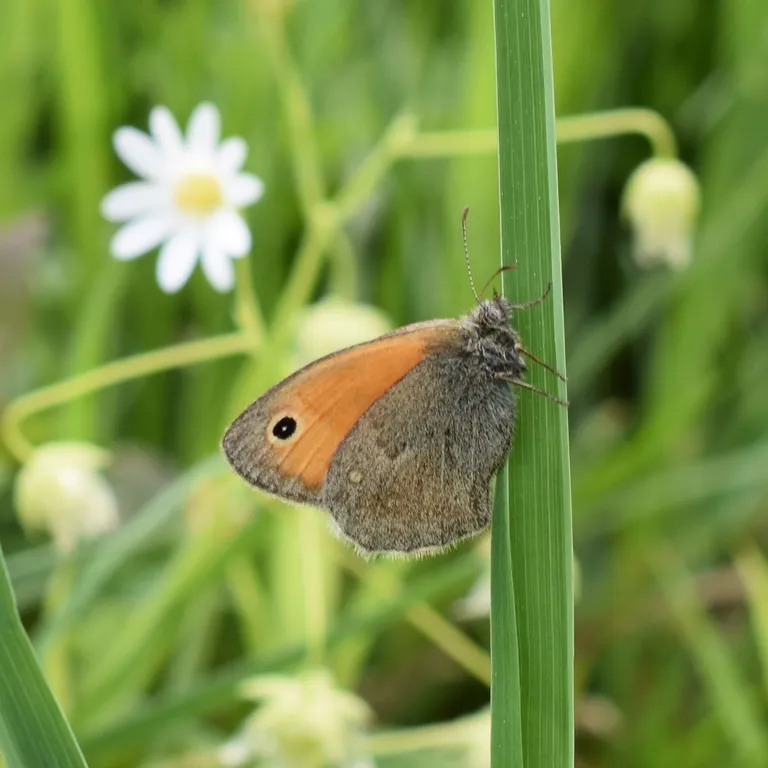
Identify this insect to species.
Coenonympha pamphilus
